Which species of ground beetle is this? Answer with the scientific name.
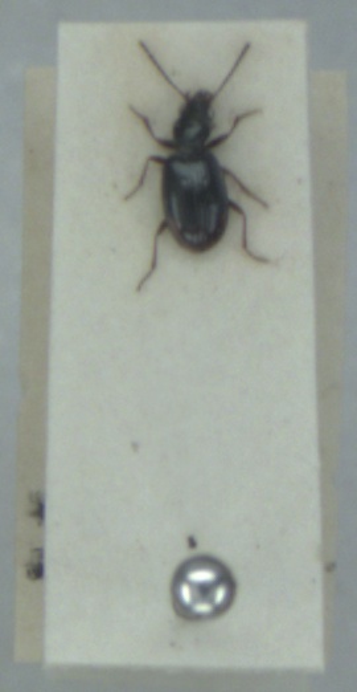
Bembidion doris
